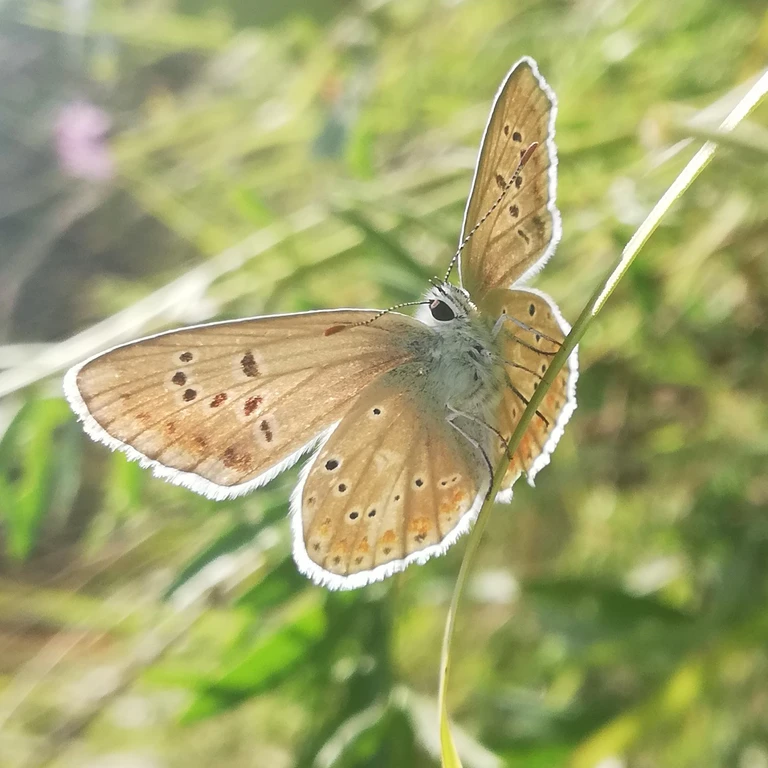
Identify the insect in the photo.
Polyommatus dorylas
